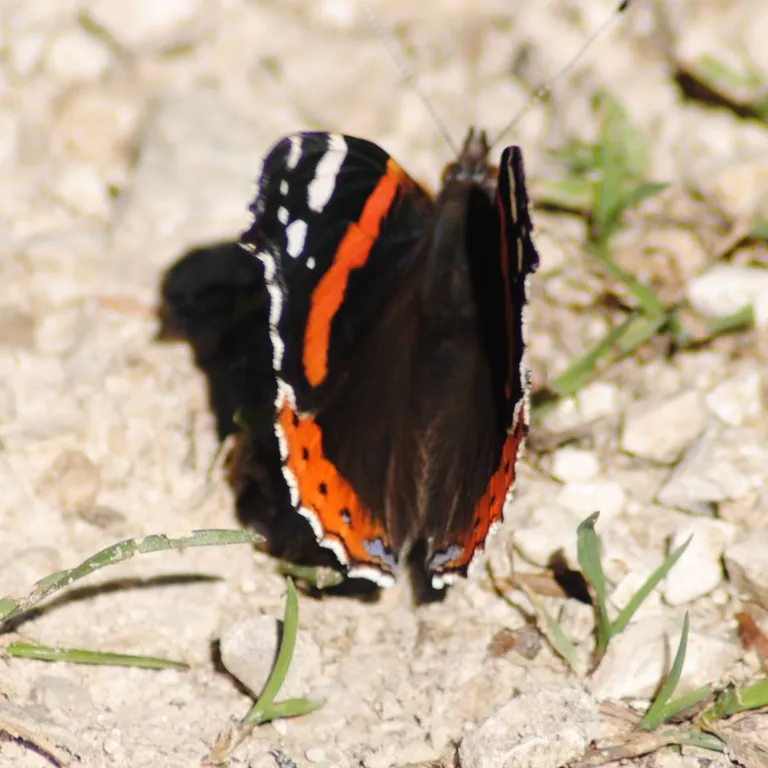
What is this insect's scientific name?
Vanessa atalanta
